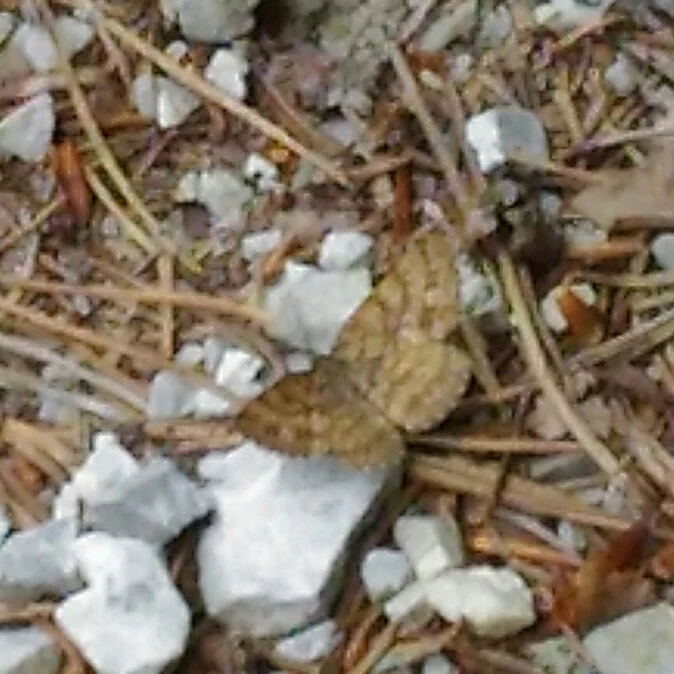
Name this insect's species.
Ematurga atomaria
